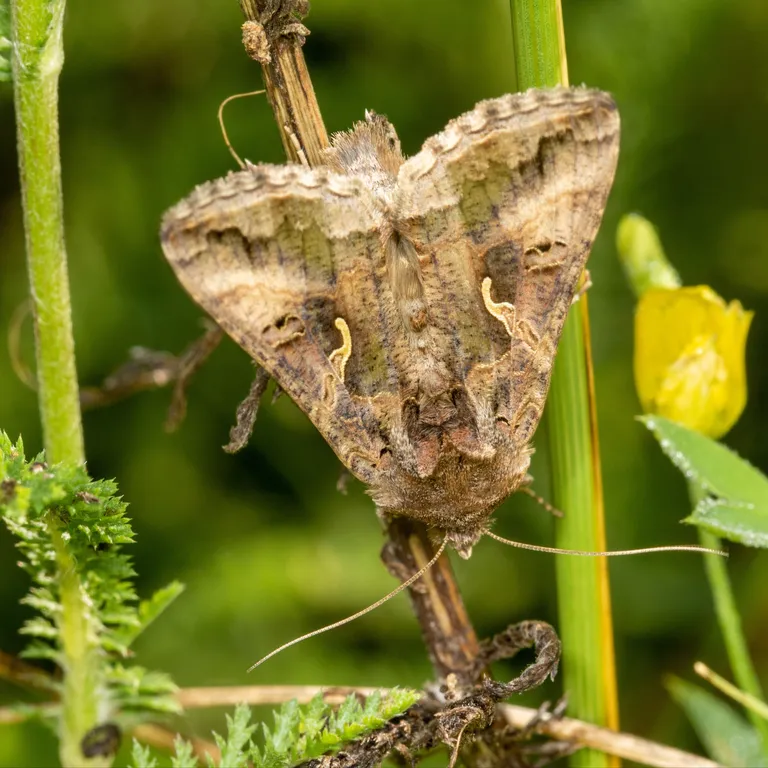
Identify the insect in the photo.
Autographa gamma
